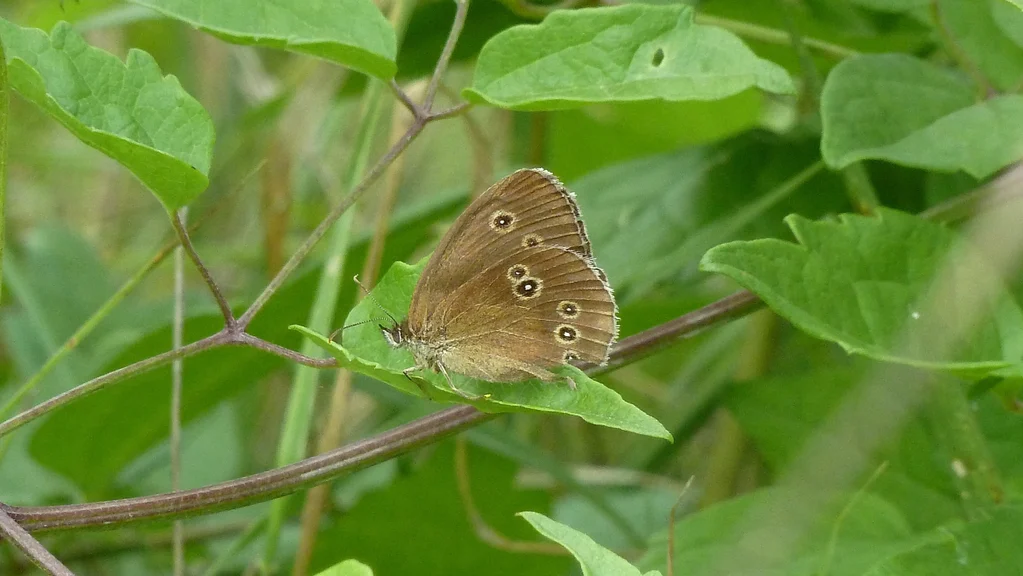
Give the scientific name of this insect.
Aphantopus hyperantus
